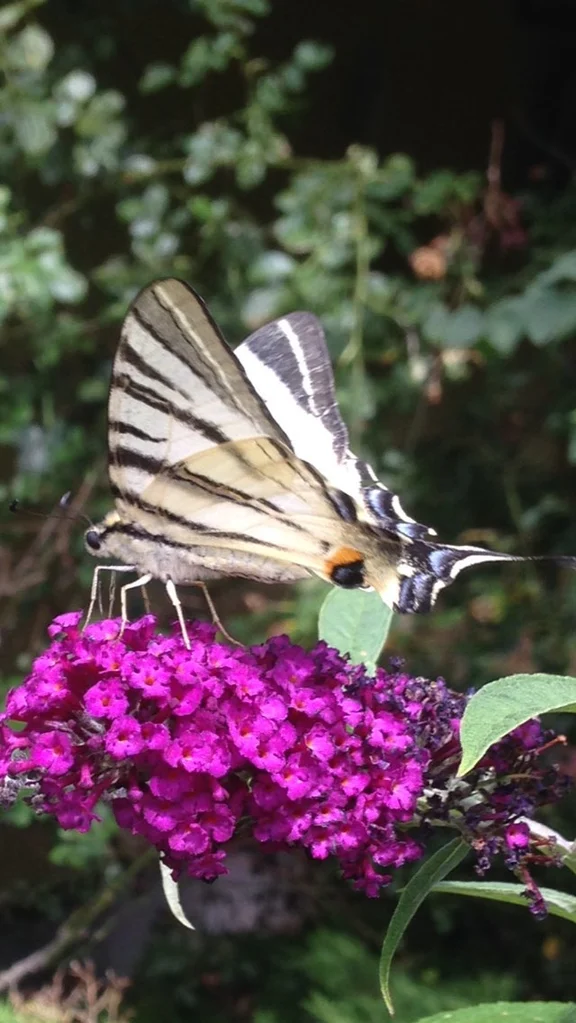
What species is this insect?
Iphiclides podalirius
